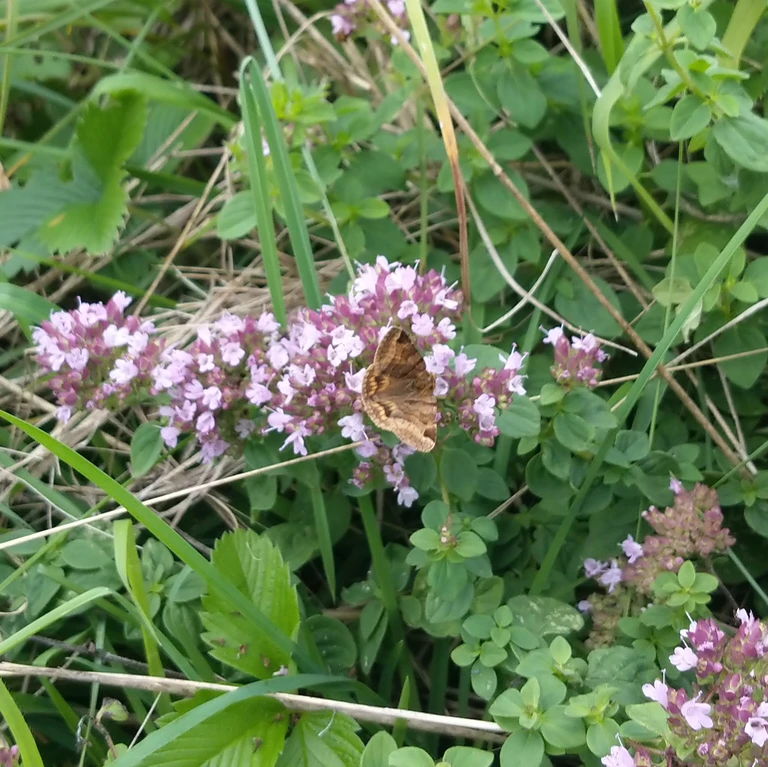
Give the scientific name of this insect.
Euclidia glyphica
